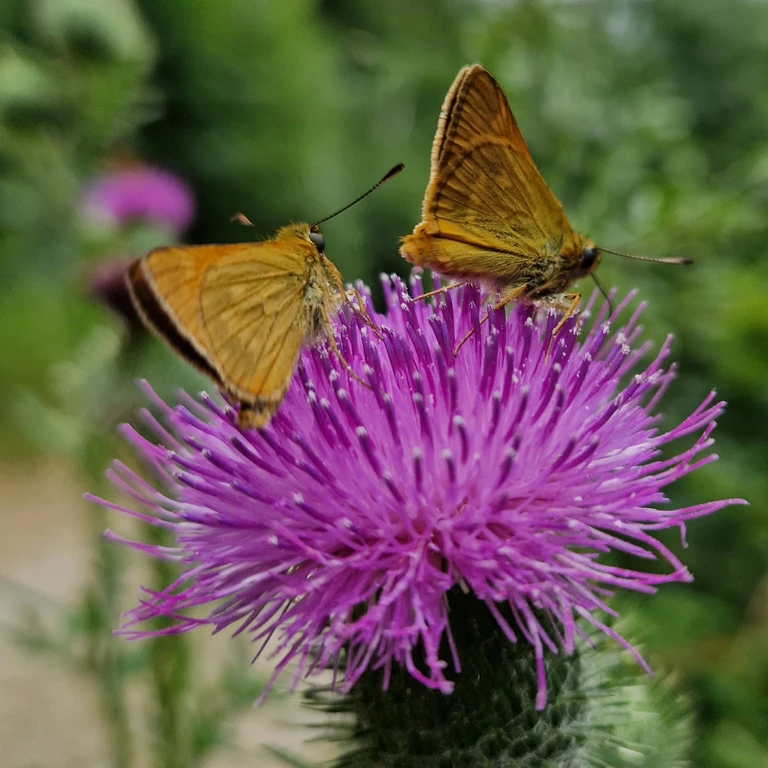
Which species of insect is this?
Ochlodes sylvanus (also Ochlodes venata)
